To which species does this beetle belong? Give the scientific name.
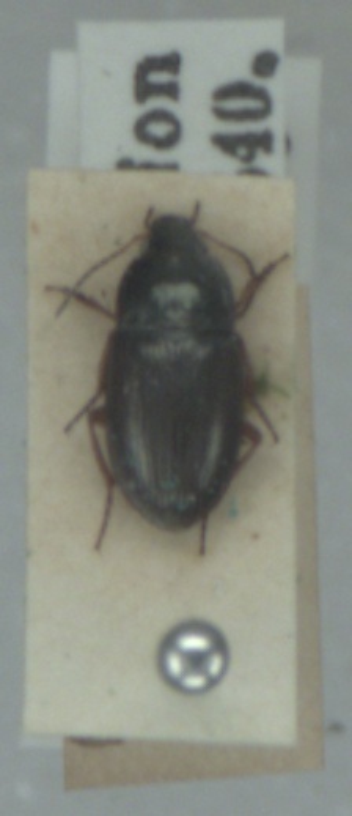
Amara familiaris
